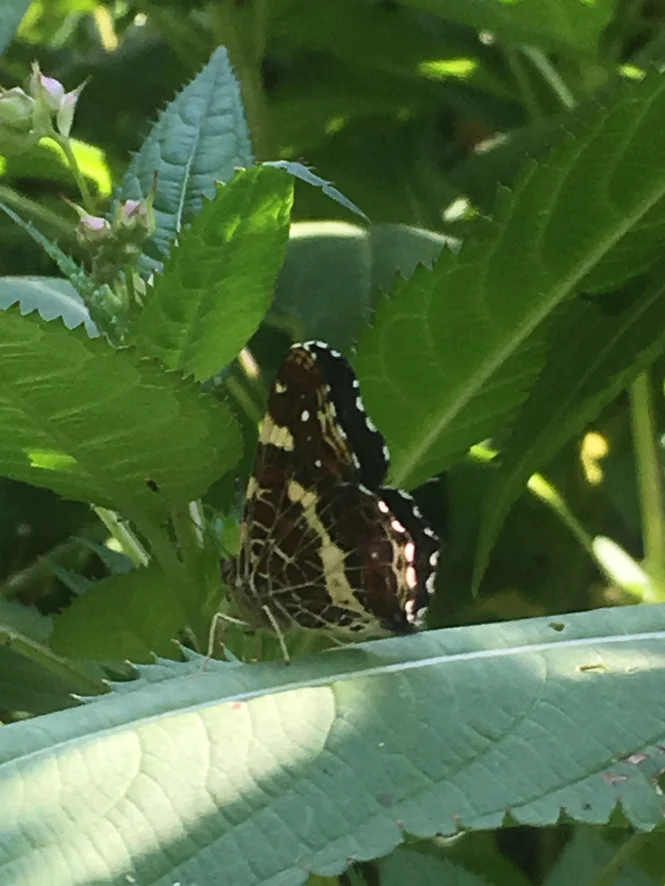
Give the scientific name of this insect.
Araschnia levana
